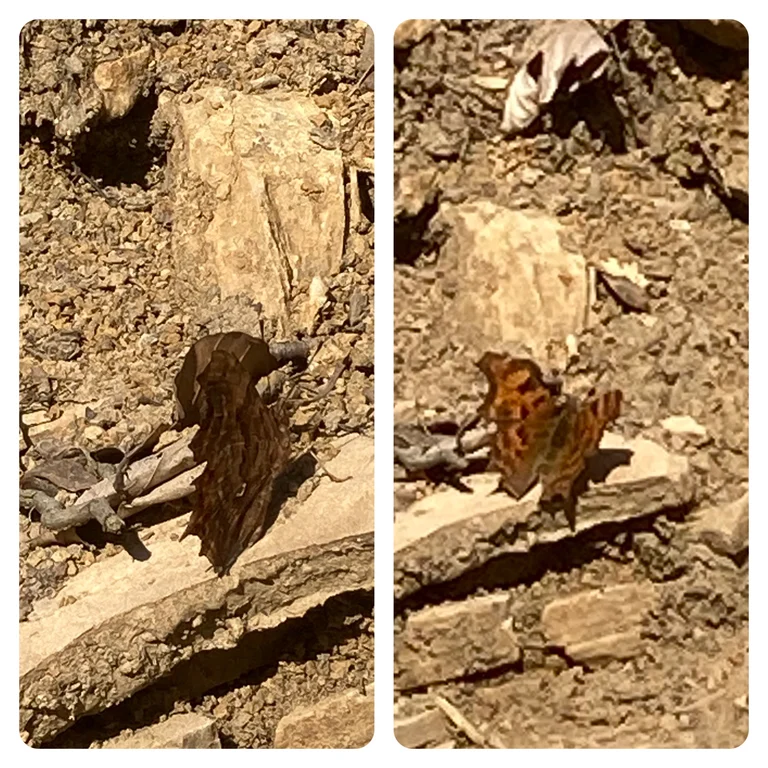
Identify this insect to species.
Polygonia c-album
